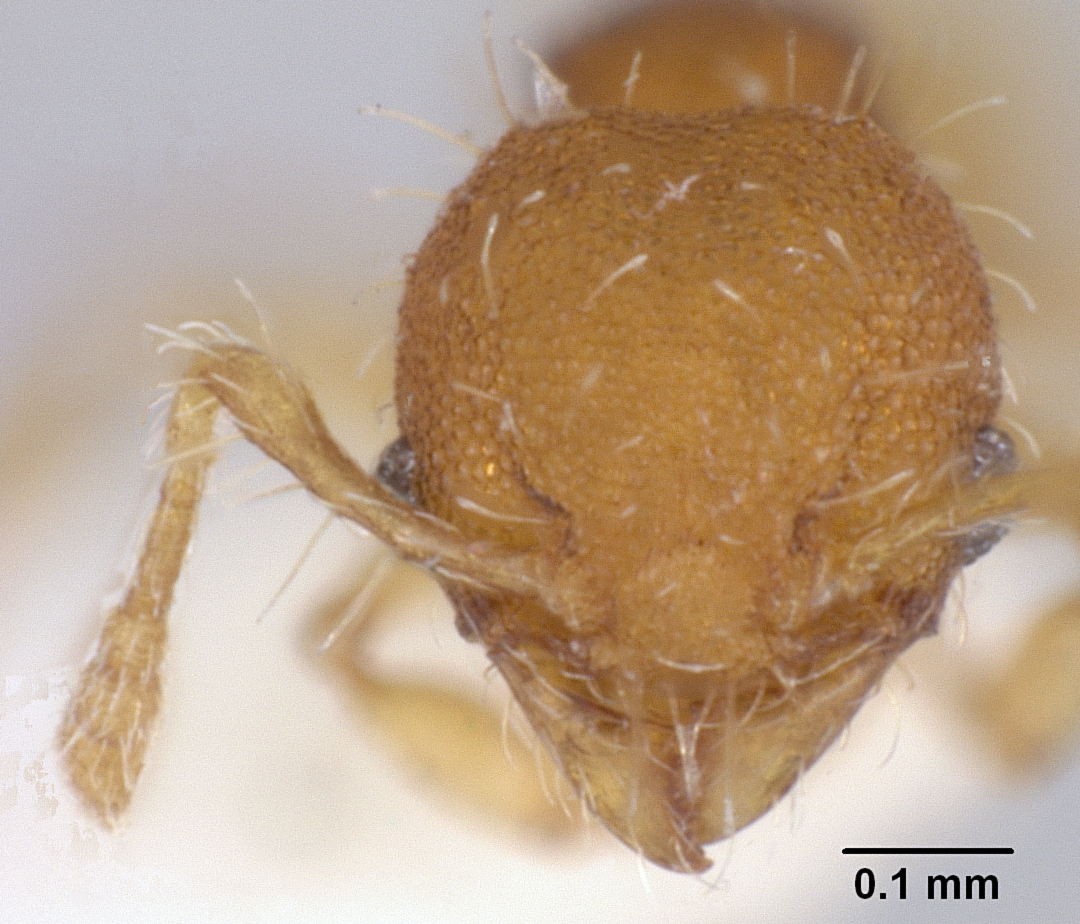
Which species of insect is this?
Pheidole zeteki
